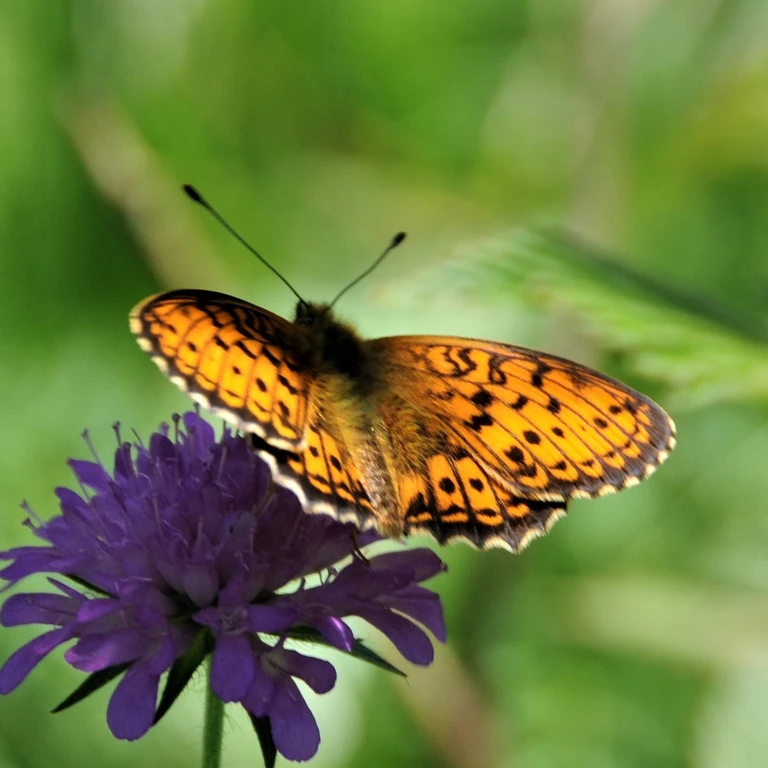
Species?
Brenthis ino
